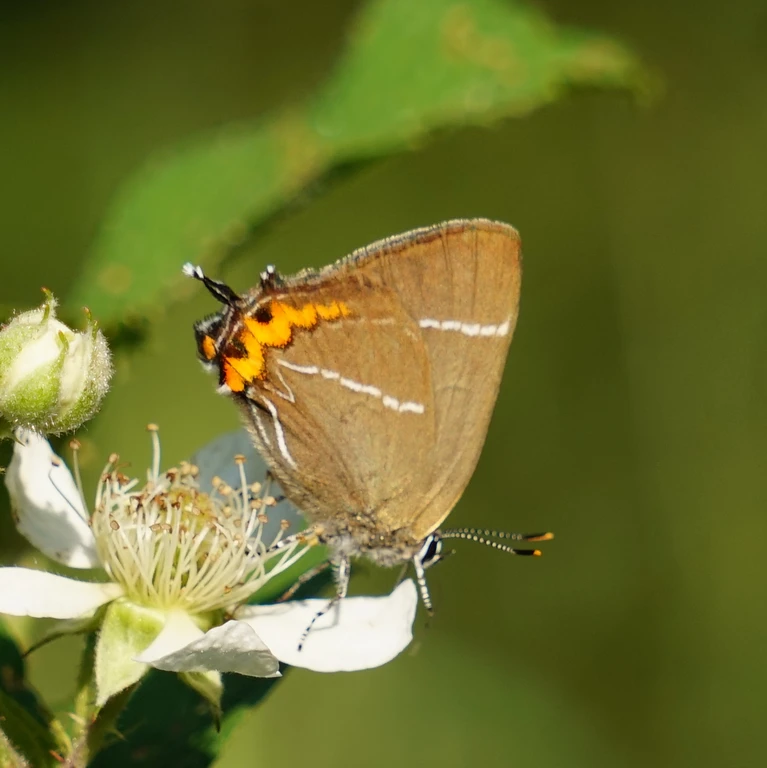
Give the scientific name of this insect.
Satyrium w-album
